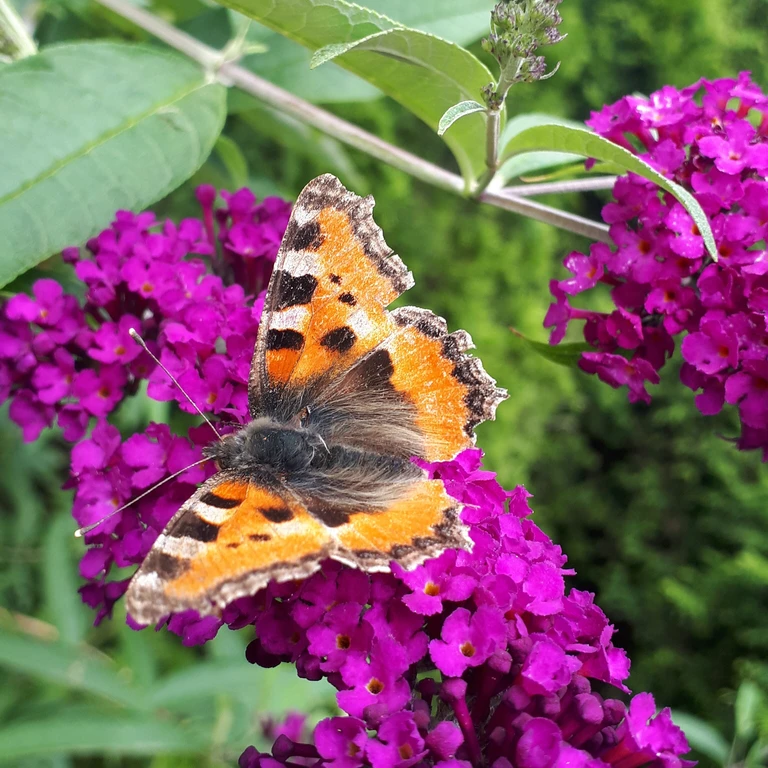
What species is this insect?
Aglais urticae
